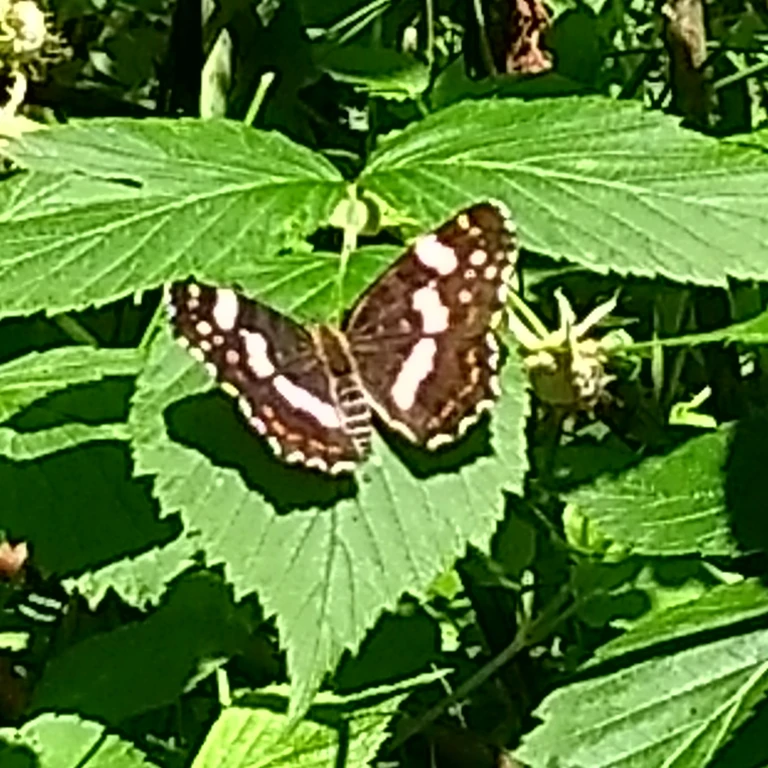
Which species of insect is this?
Araschnia levana
